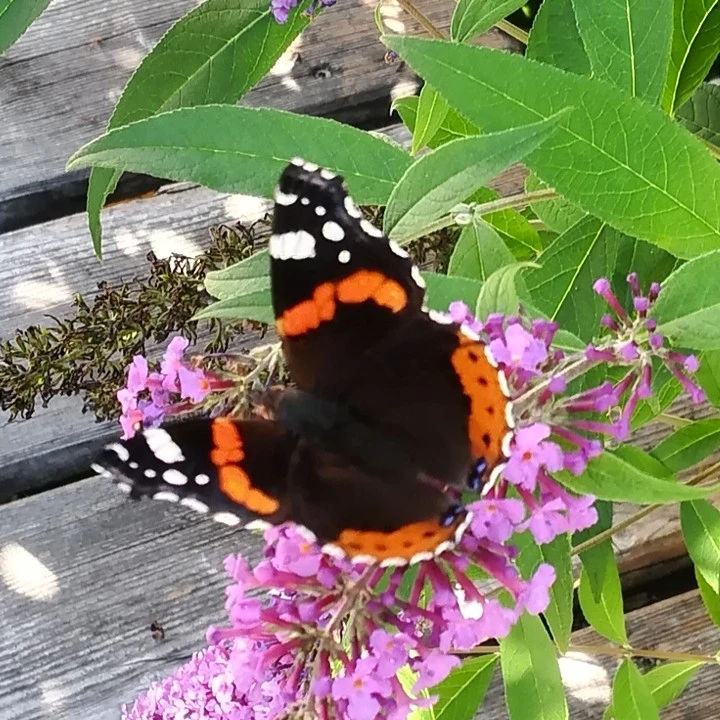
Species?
Vanessa atalanta
